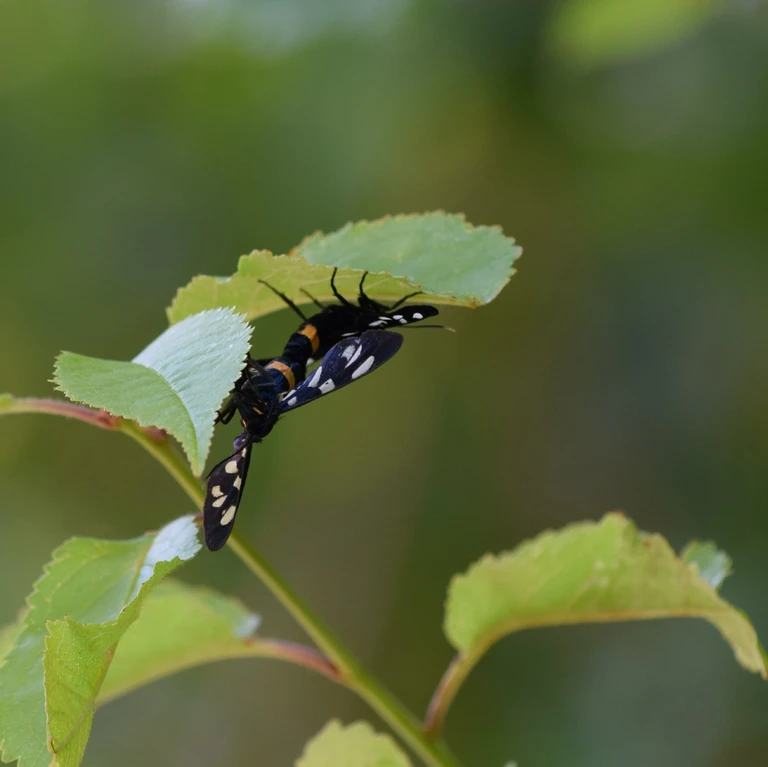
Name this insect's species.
Amata phegea
